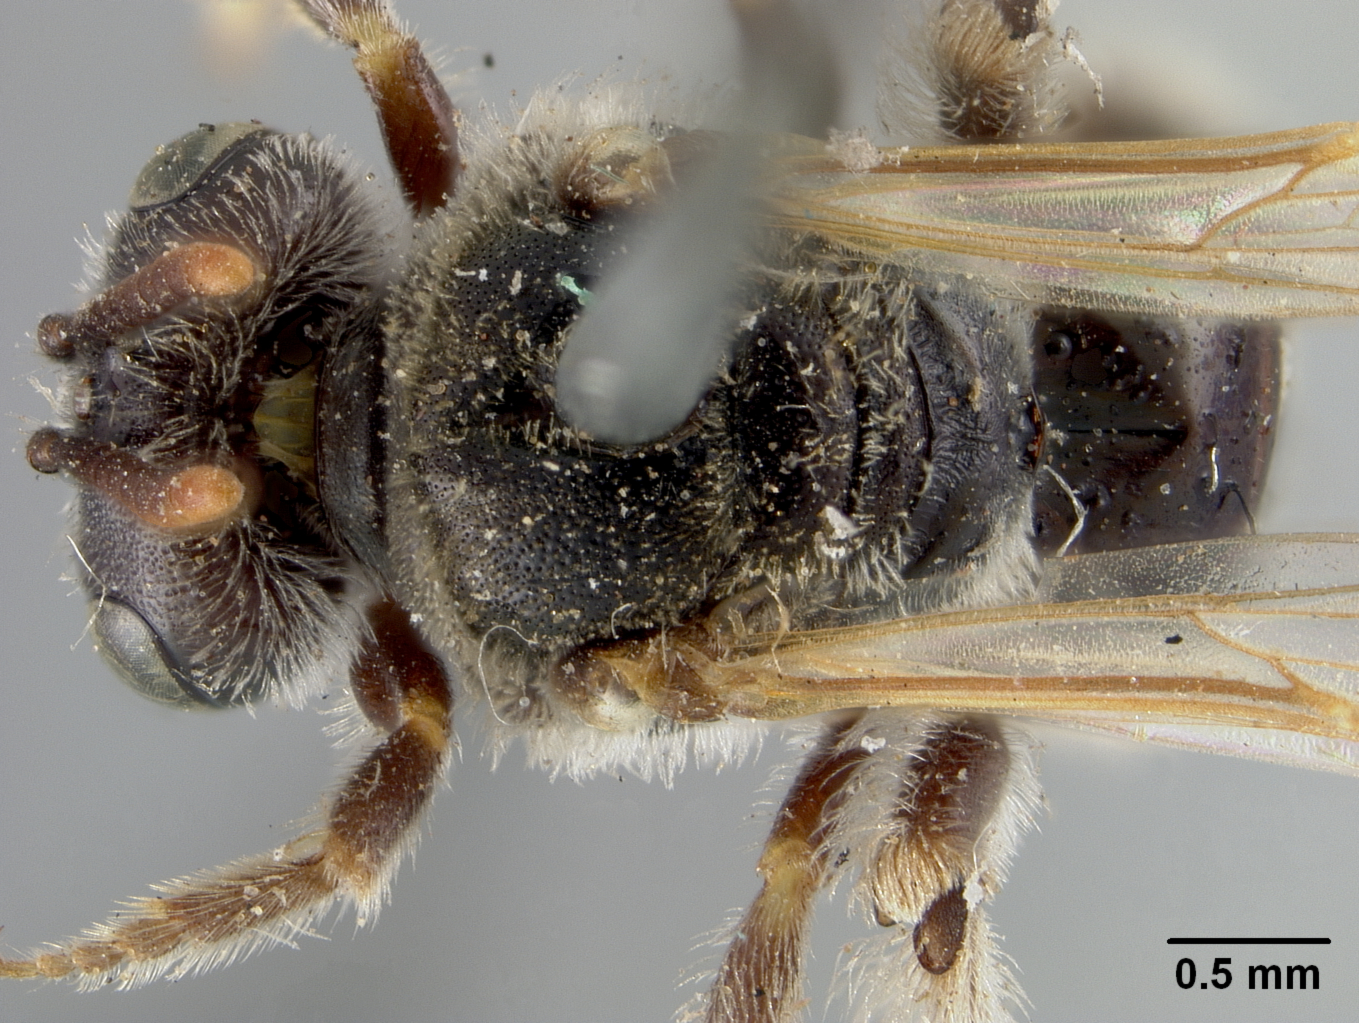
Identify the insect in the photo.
Calliopsis renimaculatus
